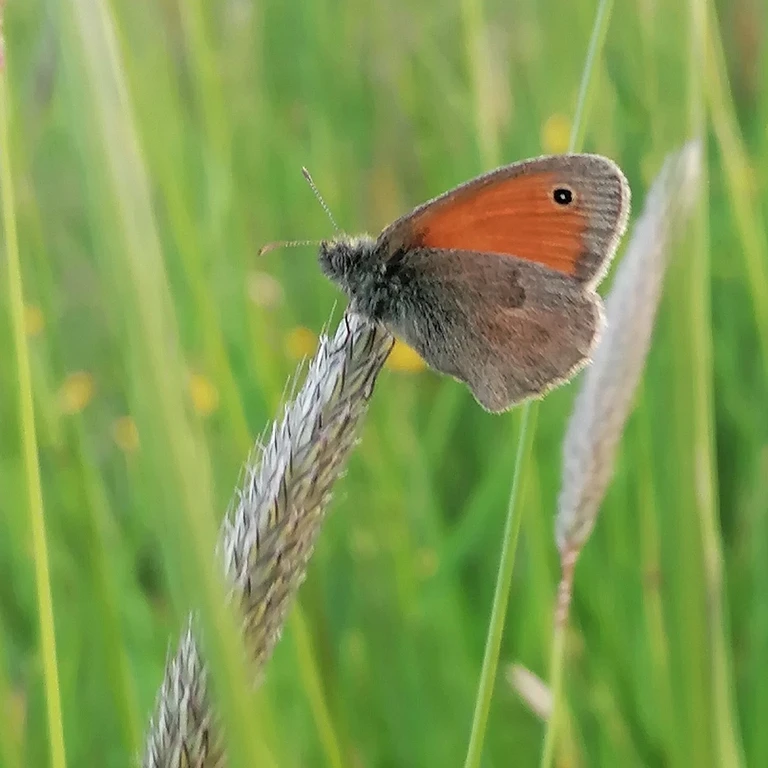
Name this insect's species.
Coenonympha pamphilus
